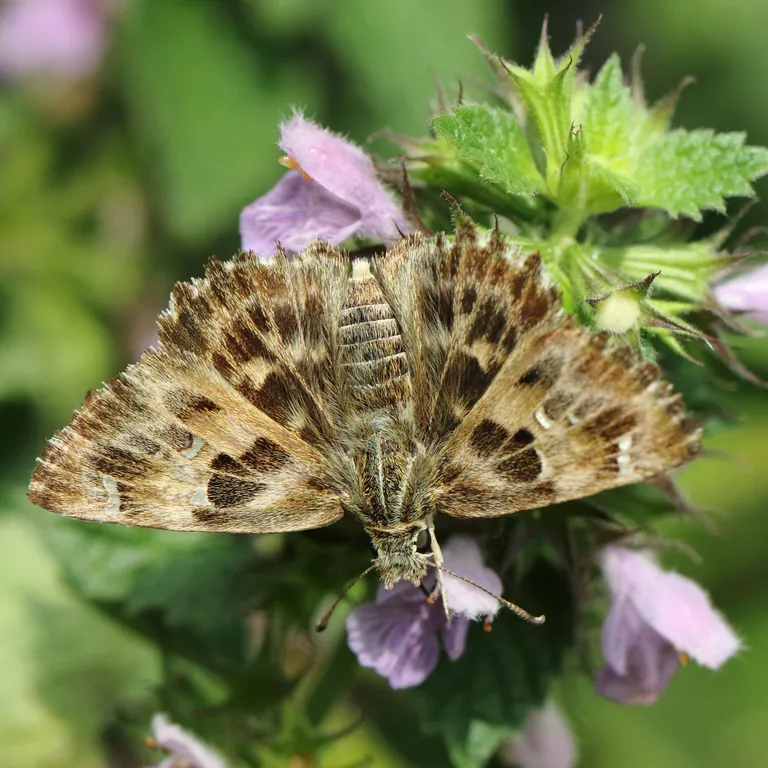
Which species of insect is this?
Carcharodus alceae
